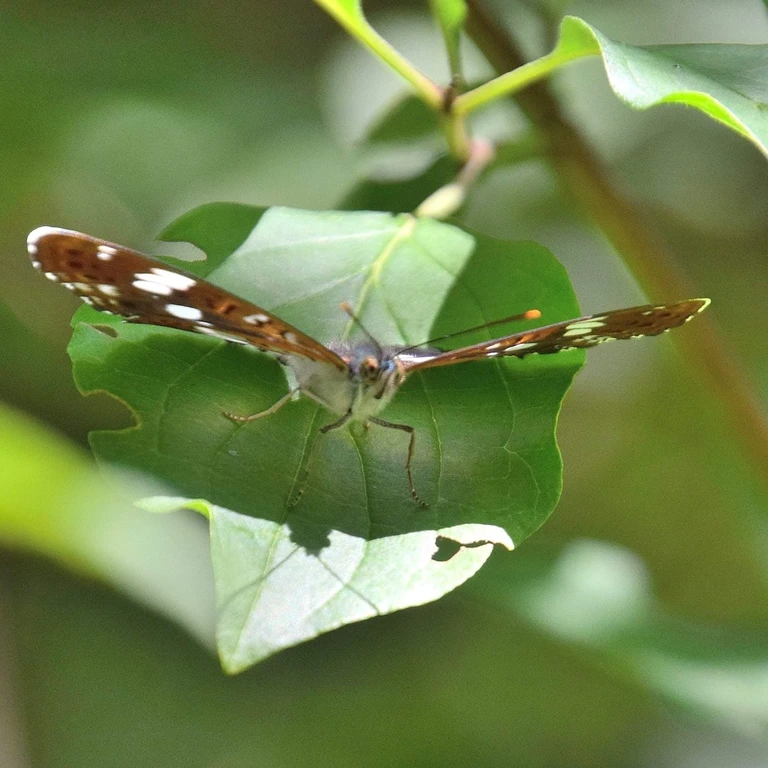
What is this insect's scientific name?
Limenitis camilla (also Ladoga camilla)
